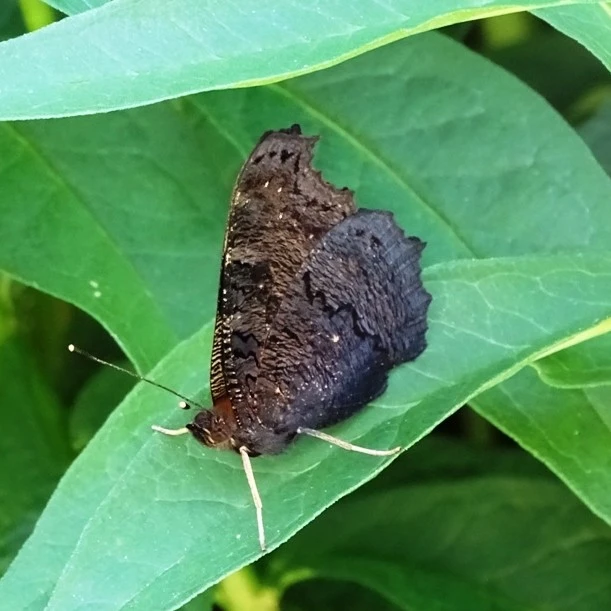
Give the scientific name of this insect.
Aglais io
